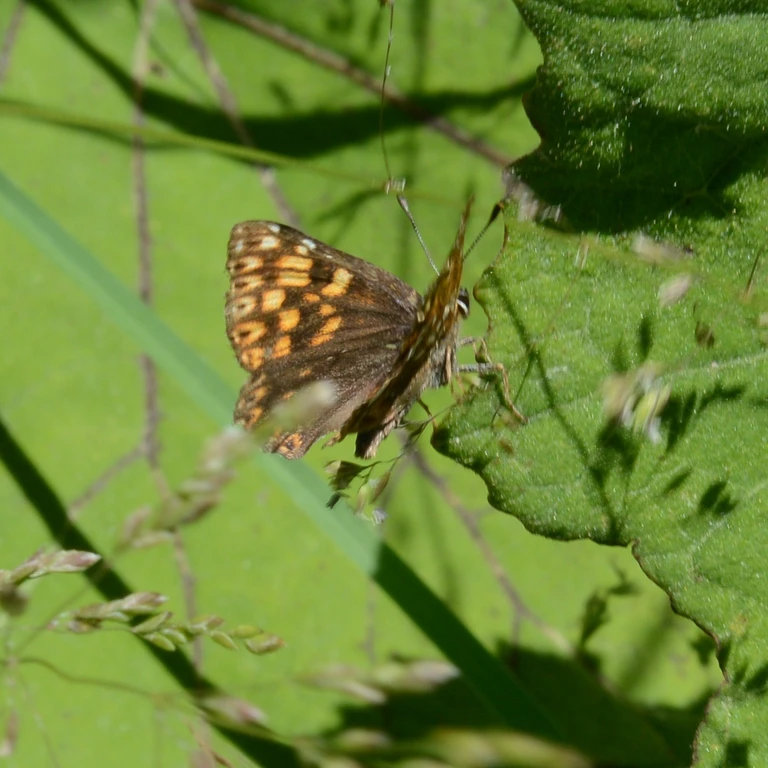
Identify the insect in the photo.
Hamearis lucina
